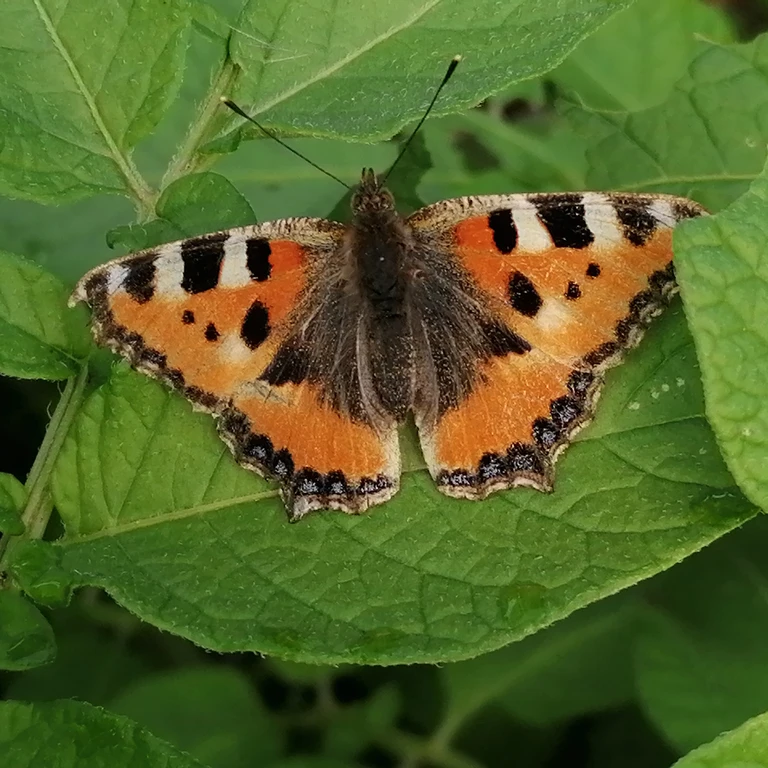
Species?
Aglais urticae
